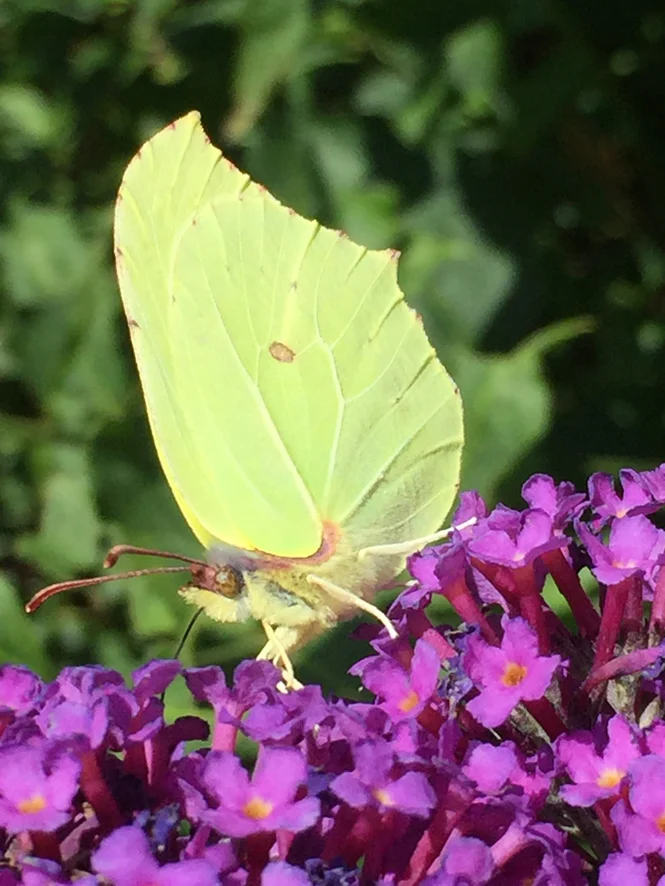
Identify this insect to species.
Gonepteryx rhamni
